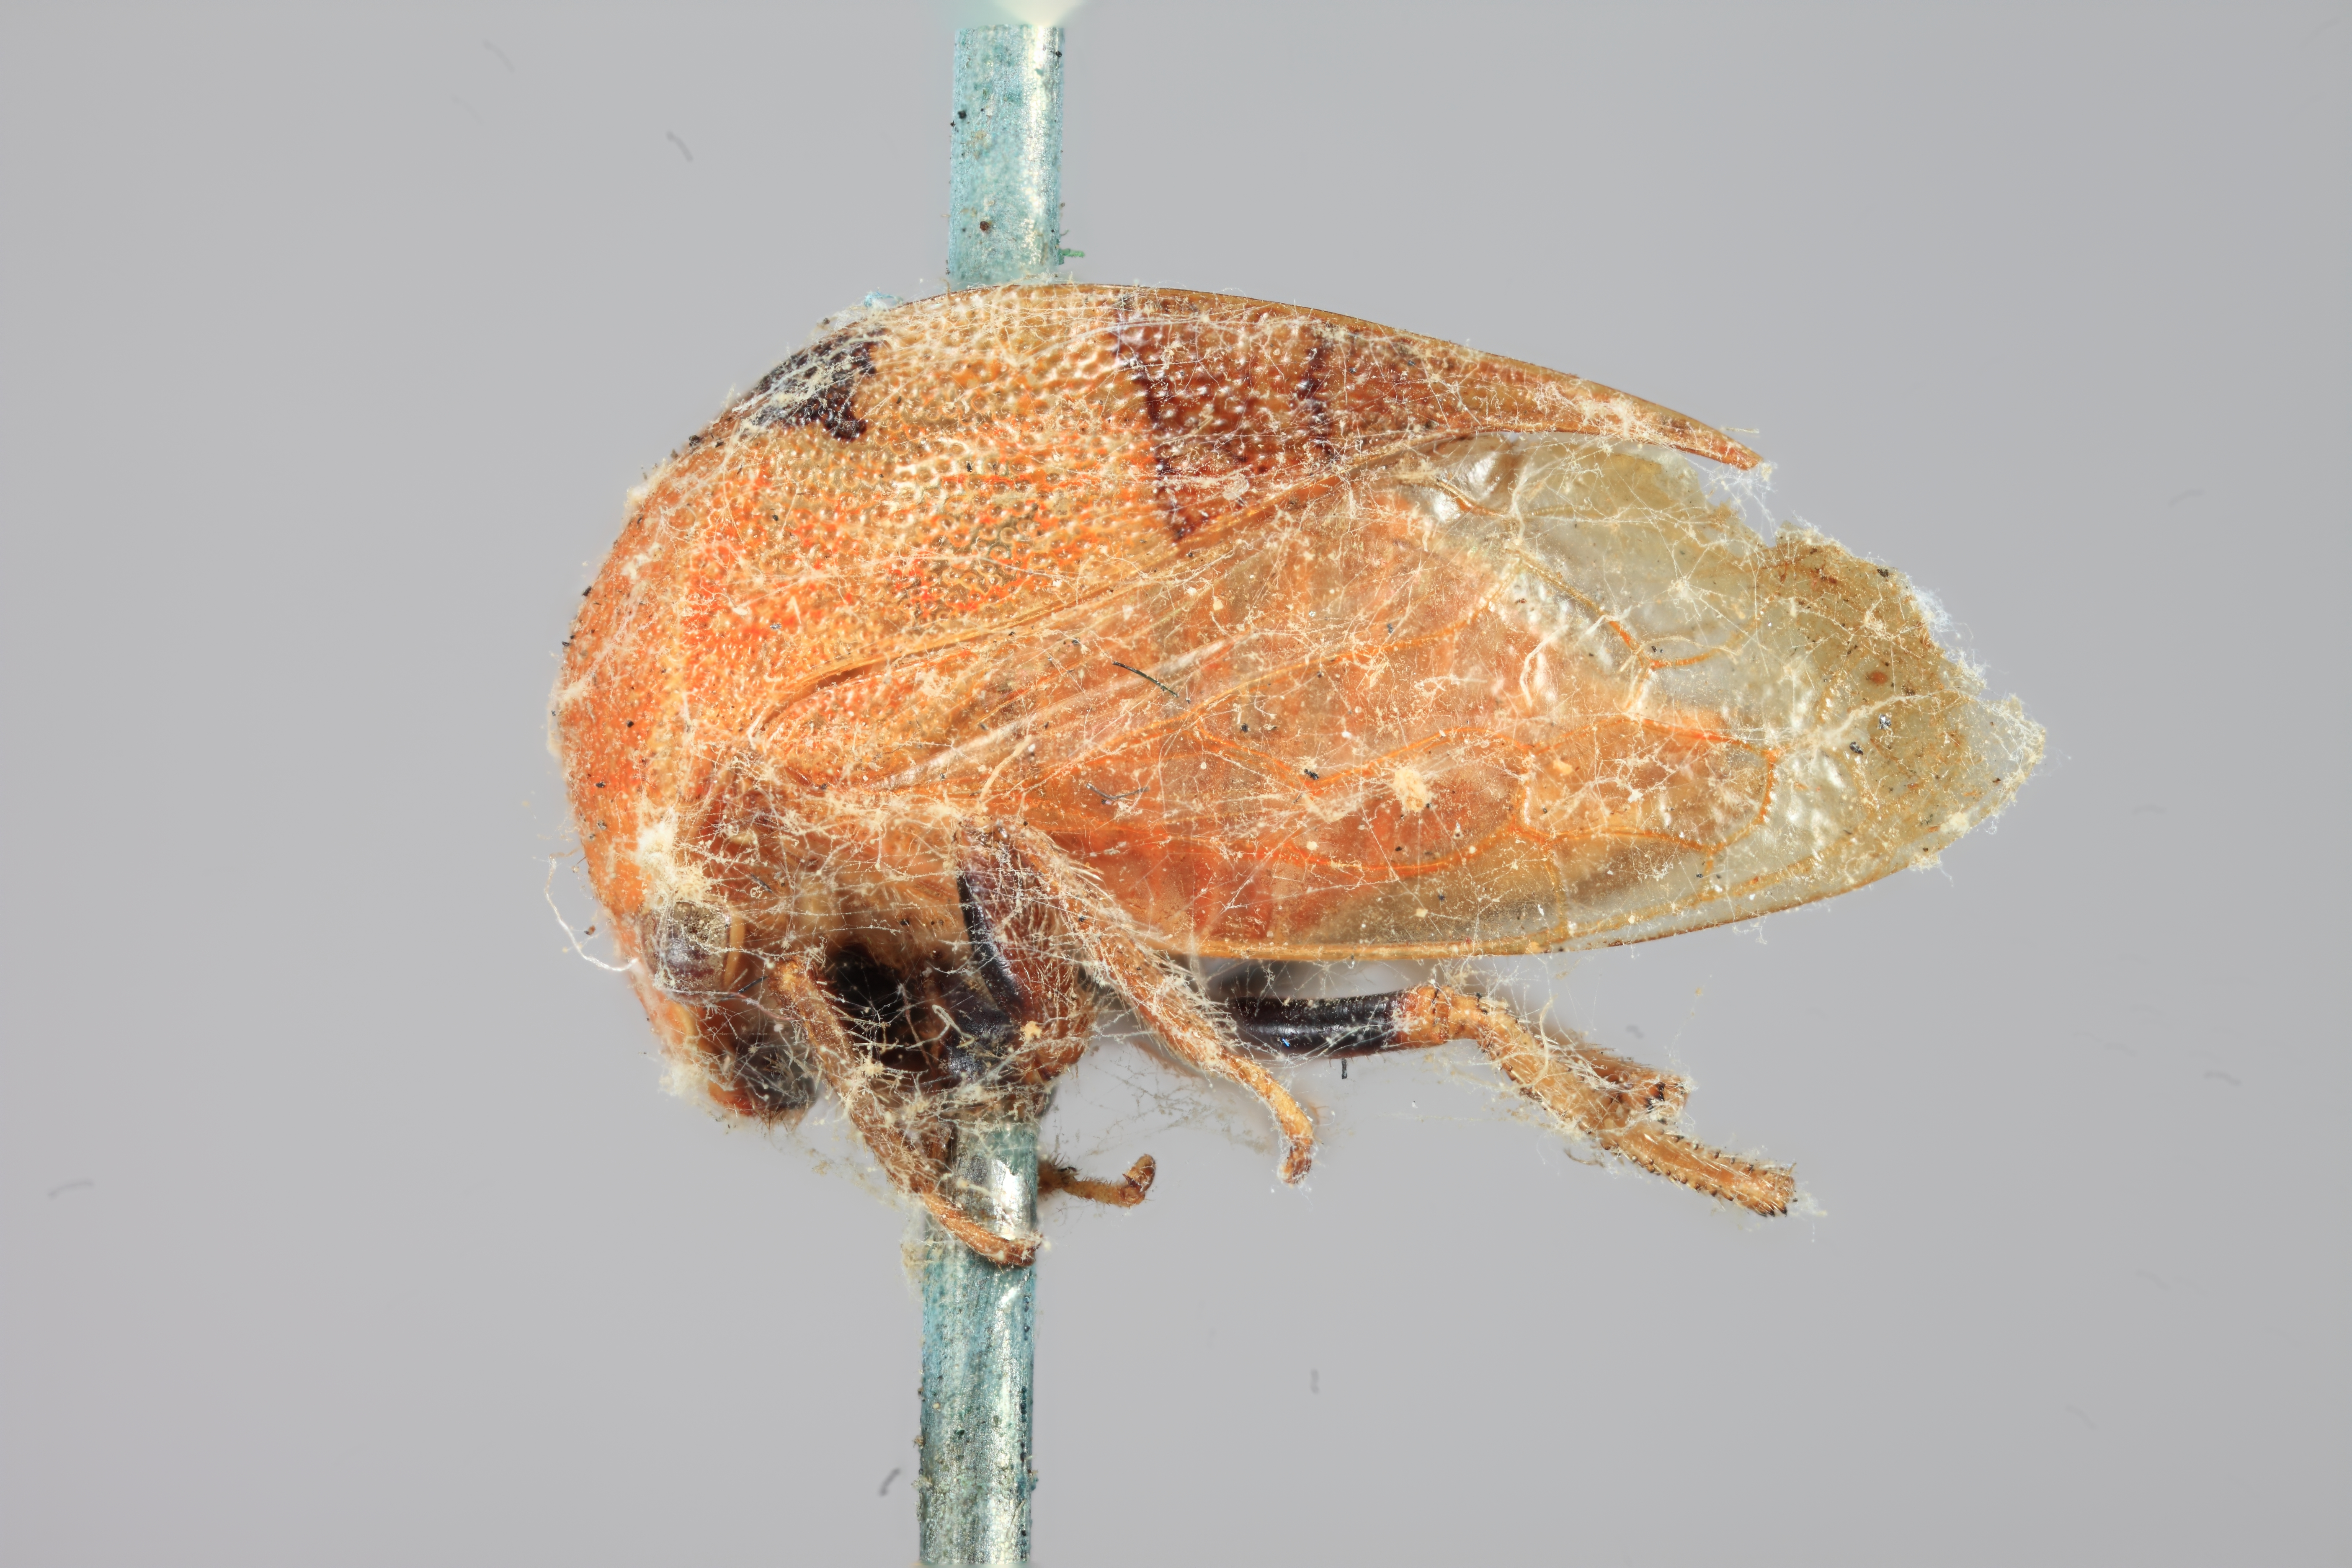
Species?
Stictocephala sanguinoapicalis
